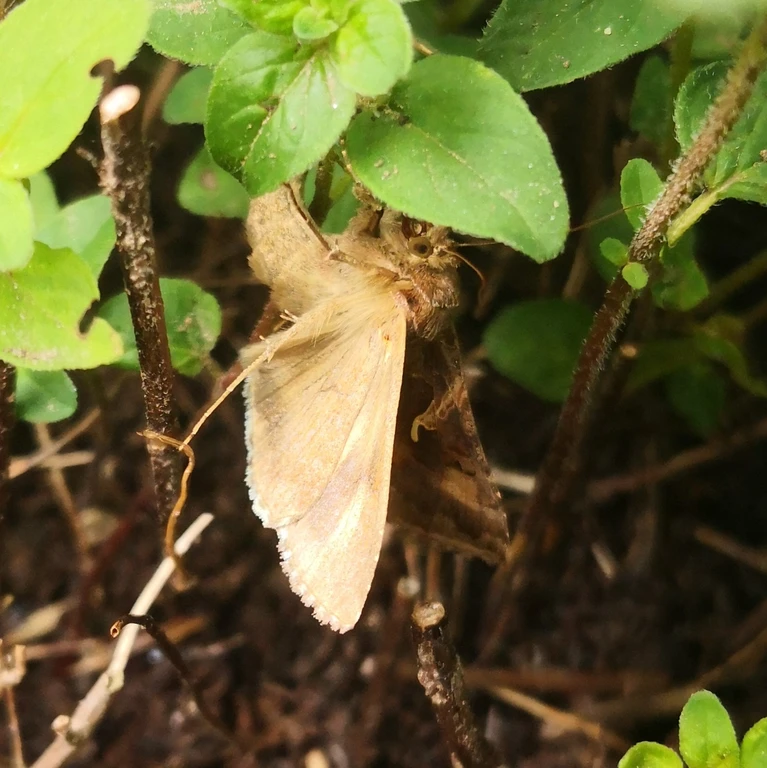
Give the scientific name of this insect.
Autographa gamma
